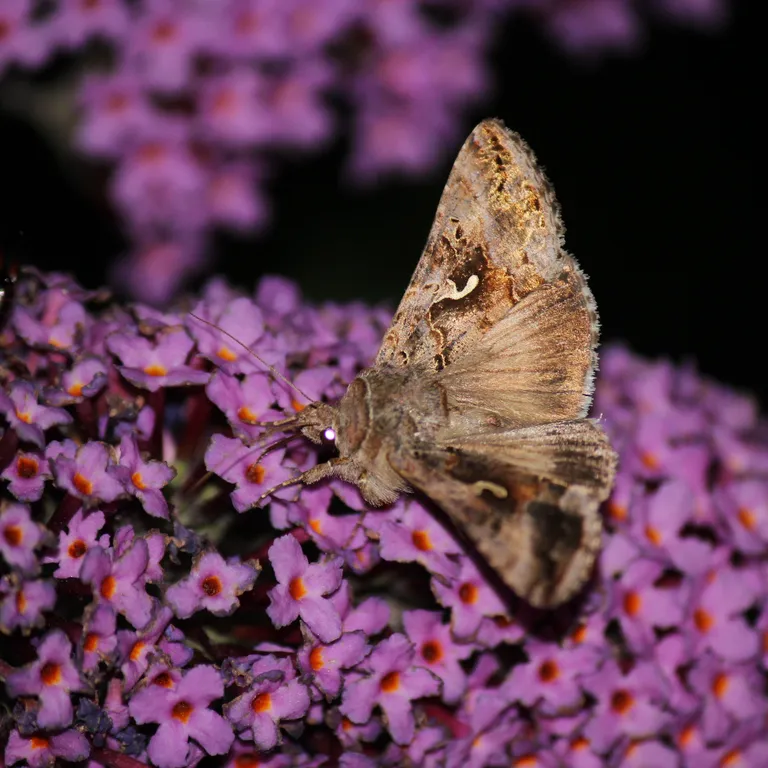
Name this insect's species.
Autographa gamma
